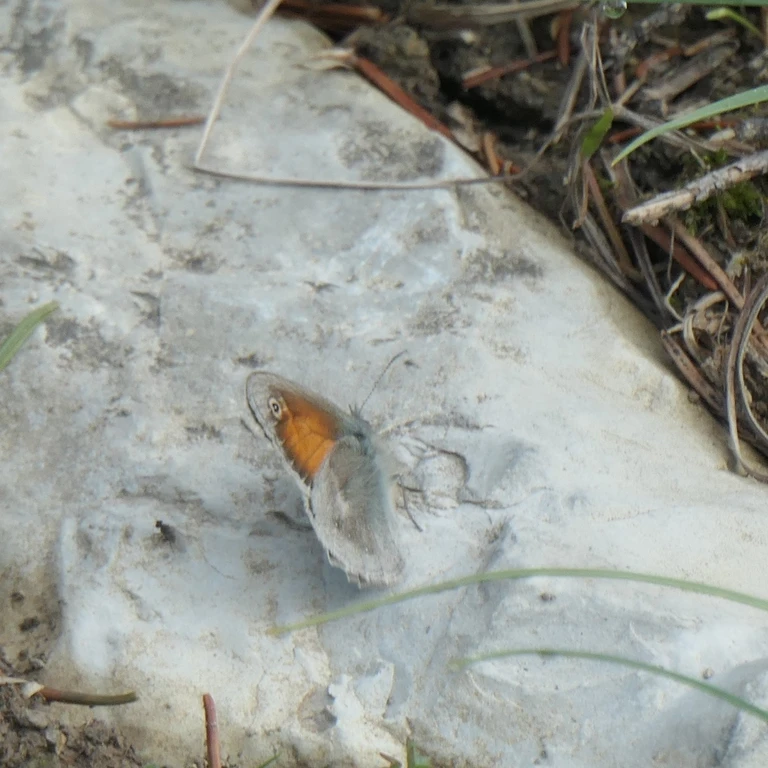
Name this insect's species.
Coenonympha pamphilus
